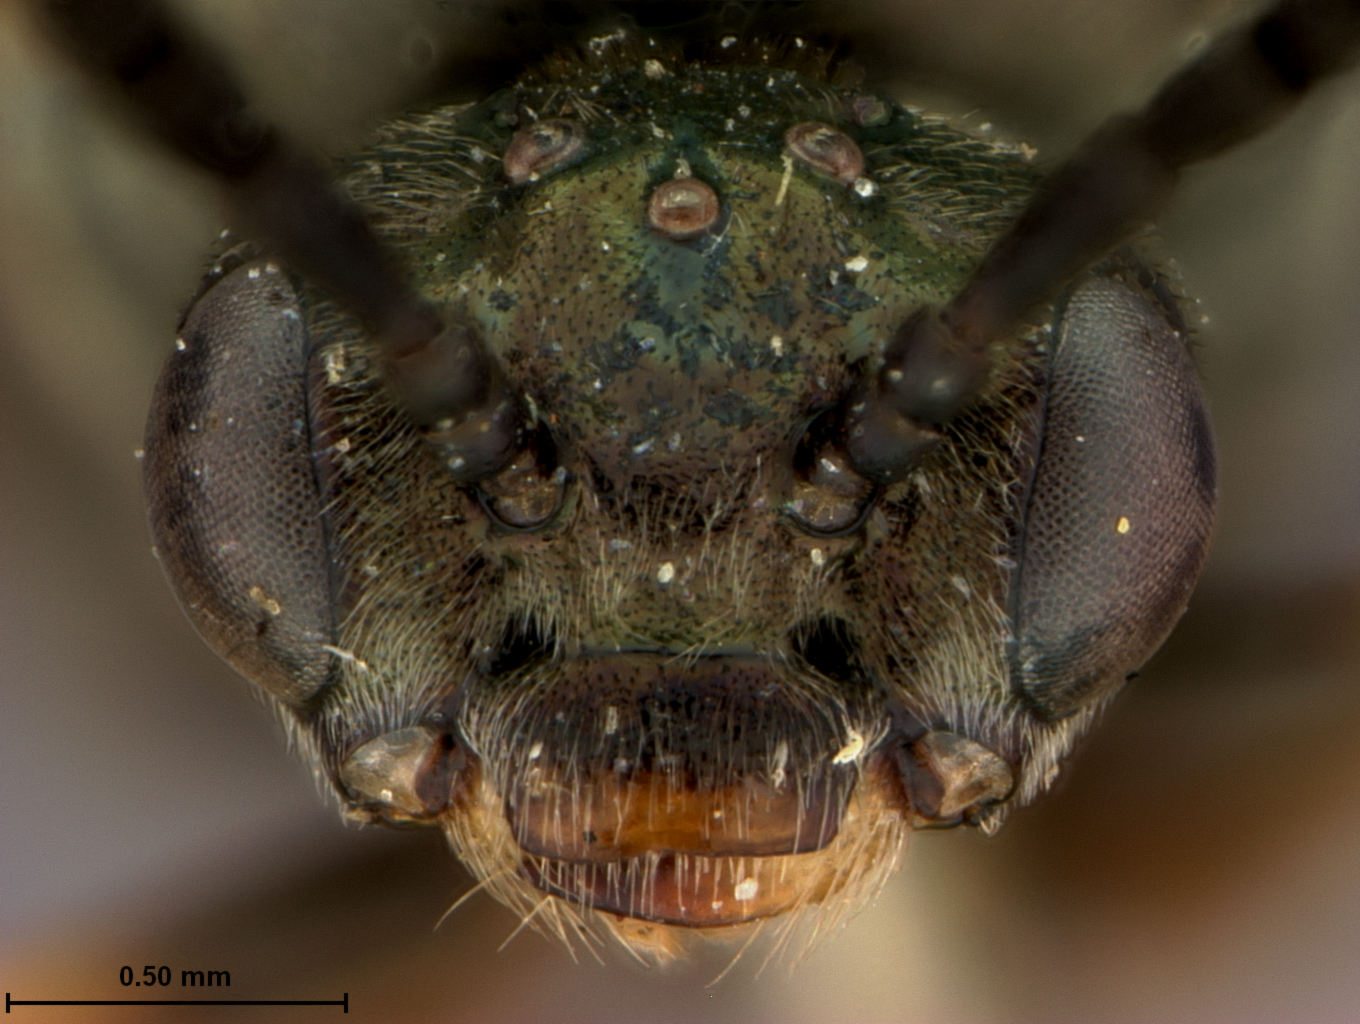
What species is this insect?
Clarissa anomocera
